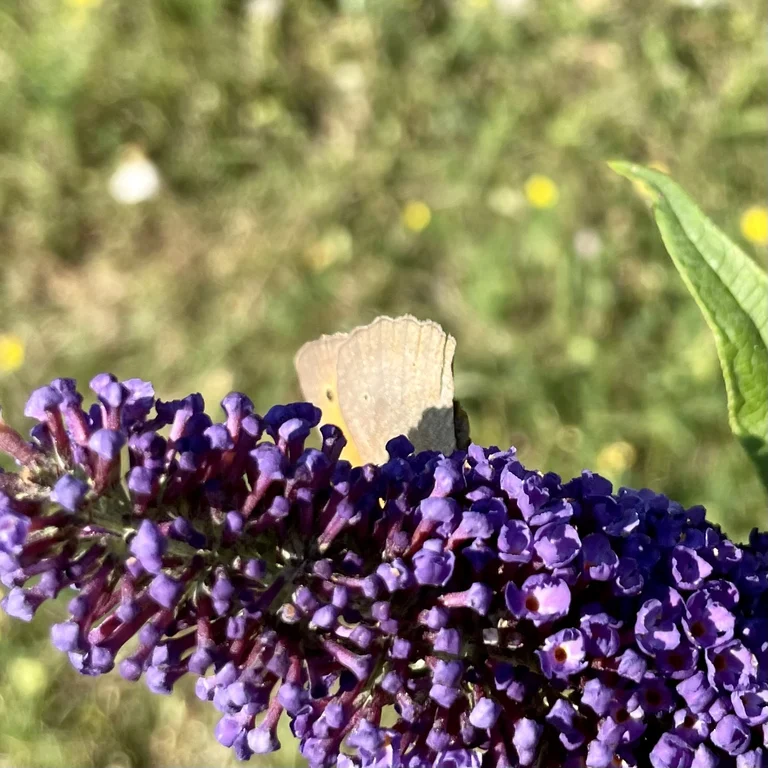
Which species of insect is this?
Maniola jurtina
